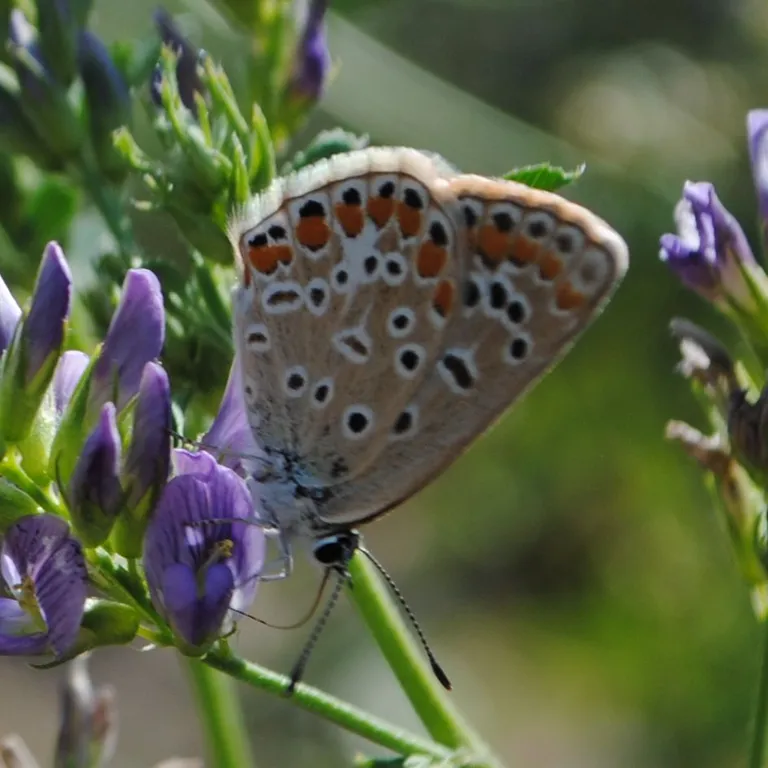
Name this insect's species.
Polyommatus icarus
